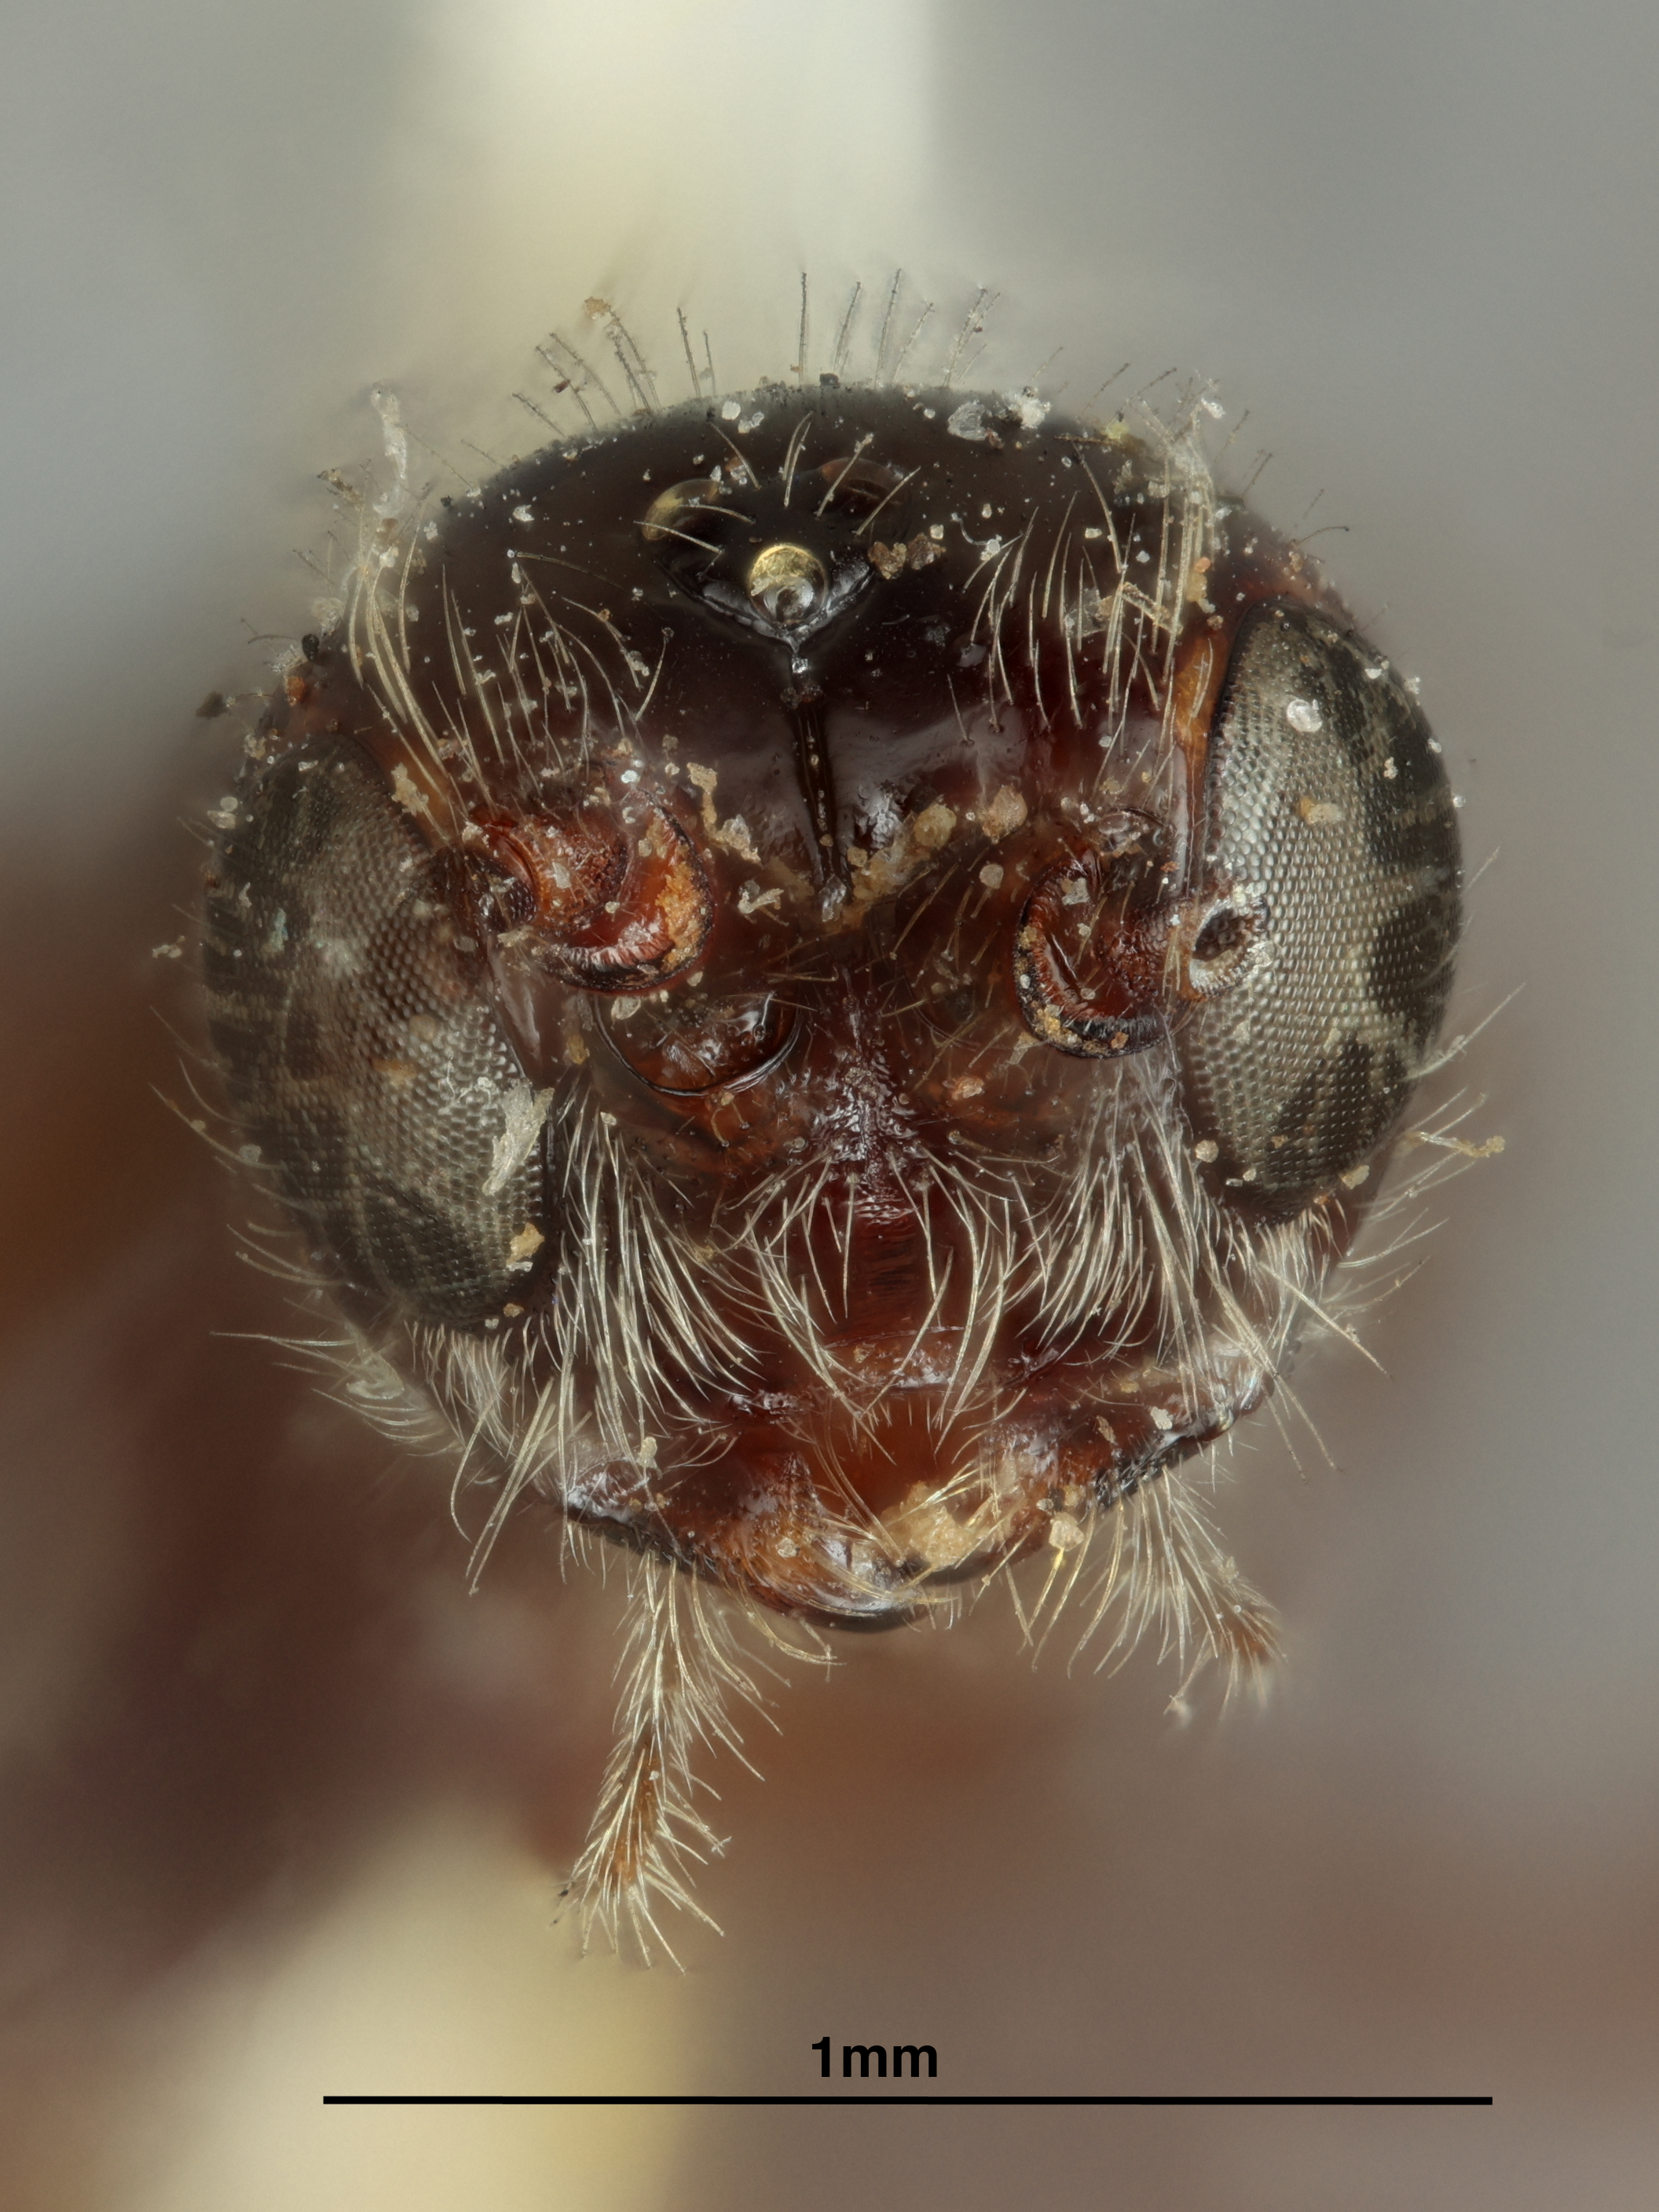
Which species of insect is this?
Bracon rugosiventris
